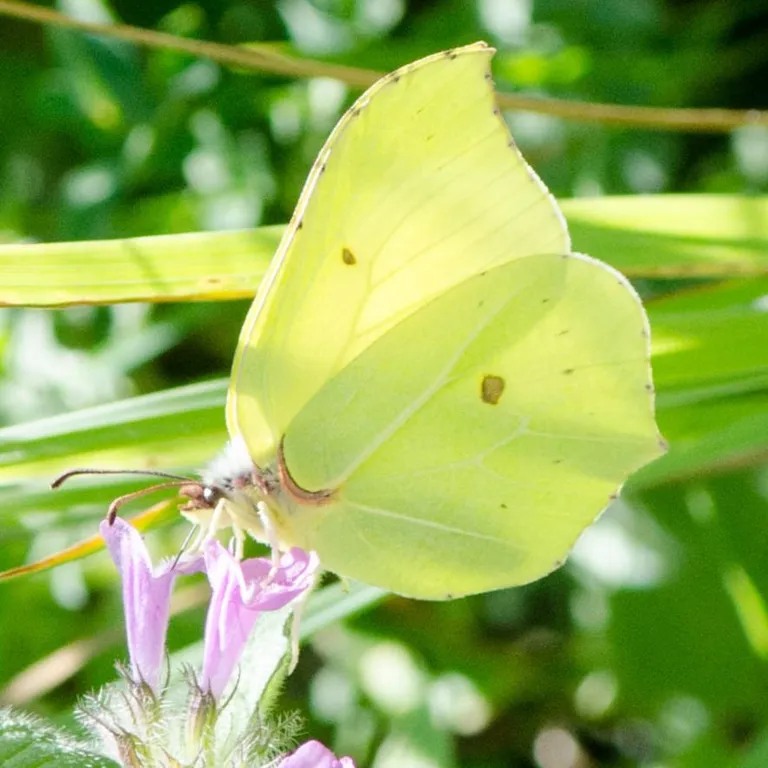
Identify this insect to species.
Gonepteryx rhamni
